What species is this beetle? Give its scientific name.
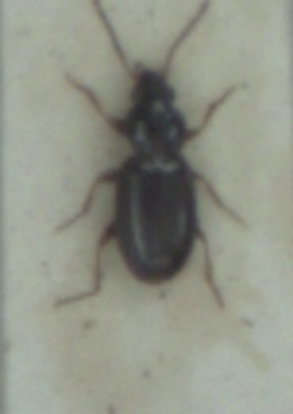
Bembidion obtusum
